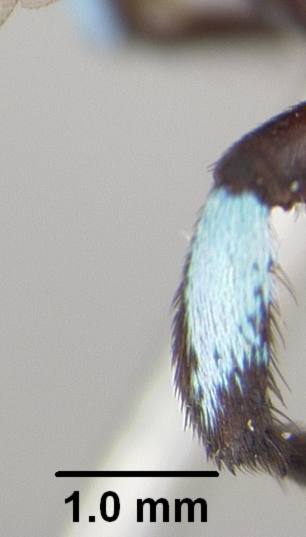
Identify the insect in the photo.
Crocisa omissa
